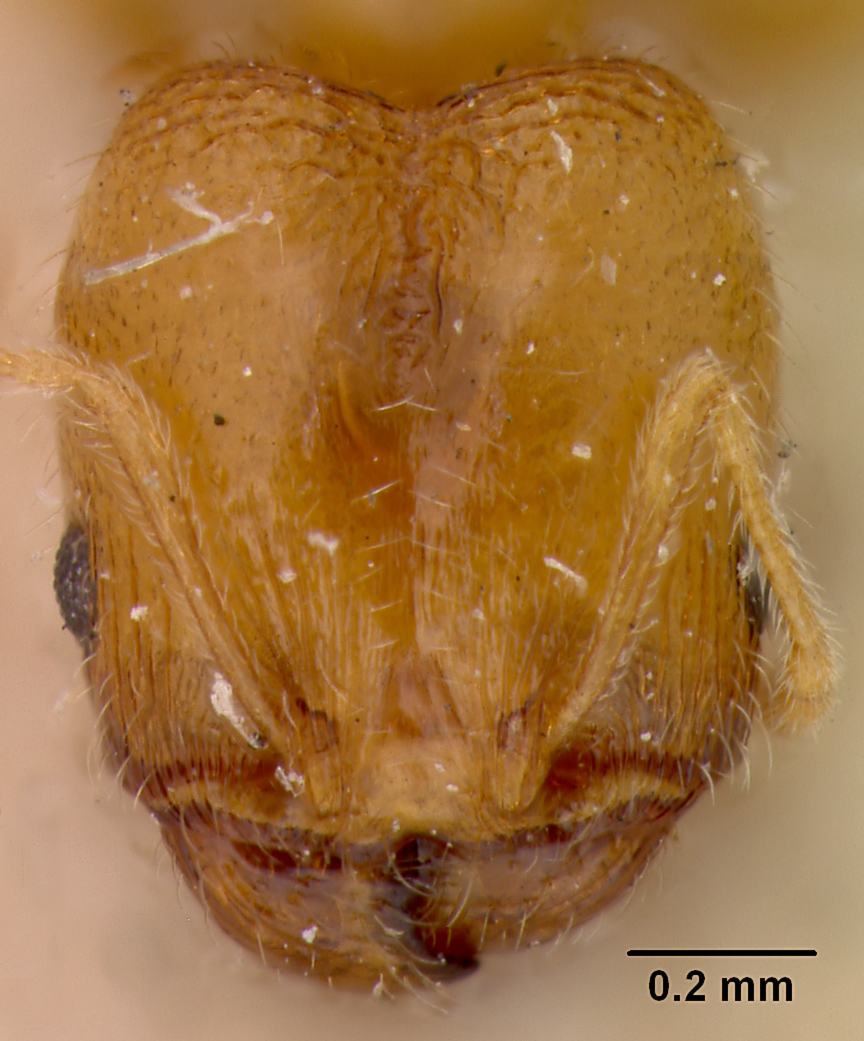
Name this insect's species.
Pheidole californica
